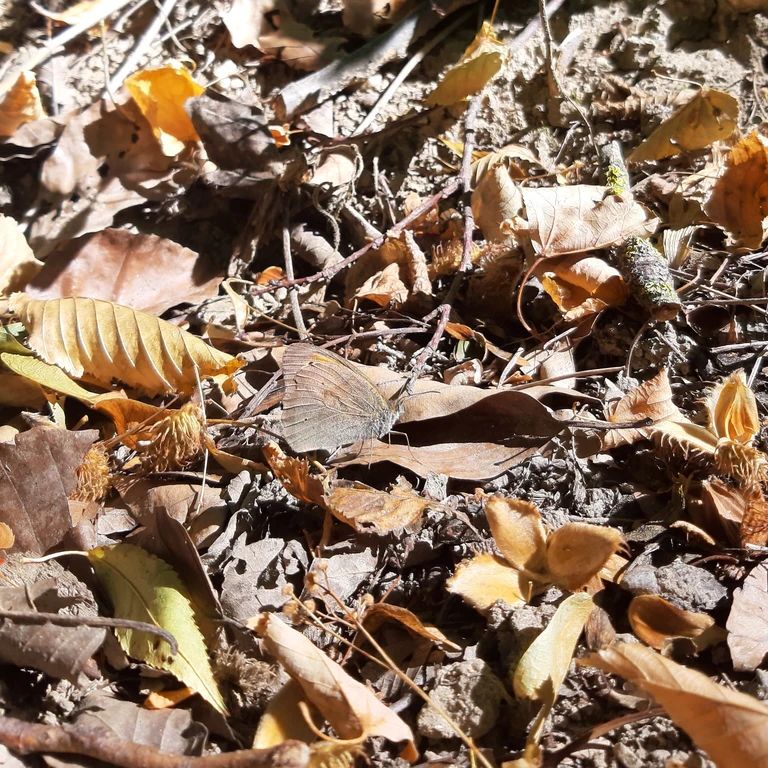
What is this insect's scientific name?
Maniola jurtina
